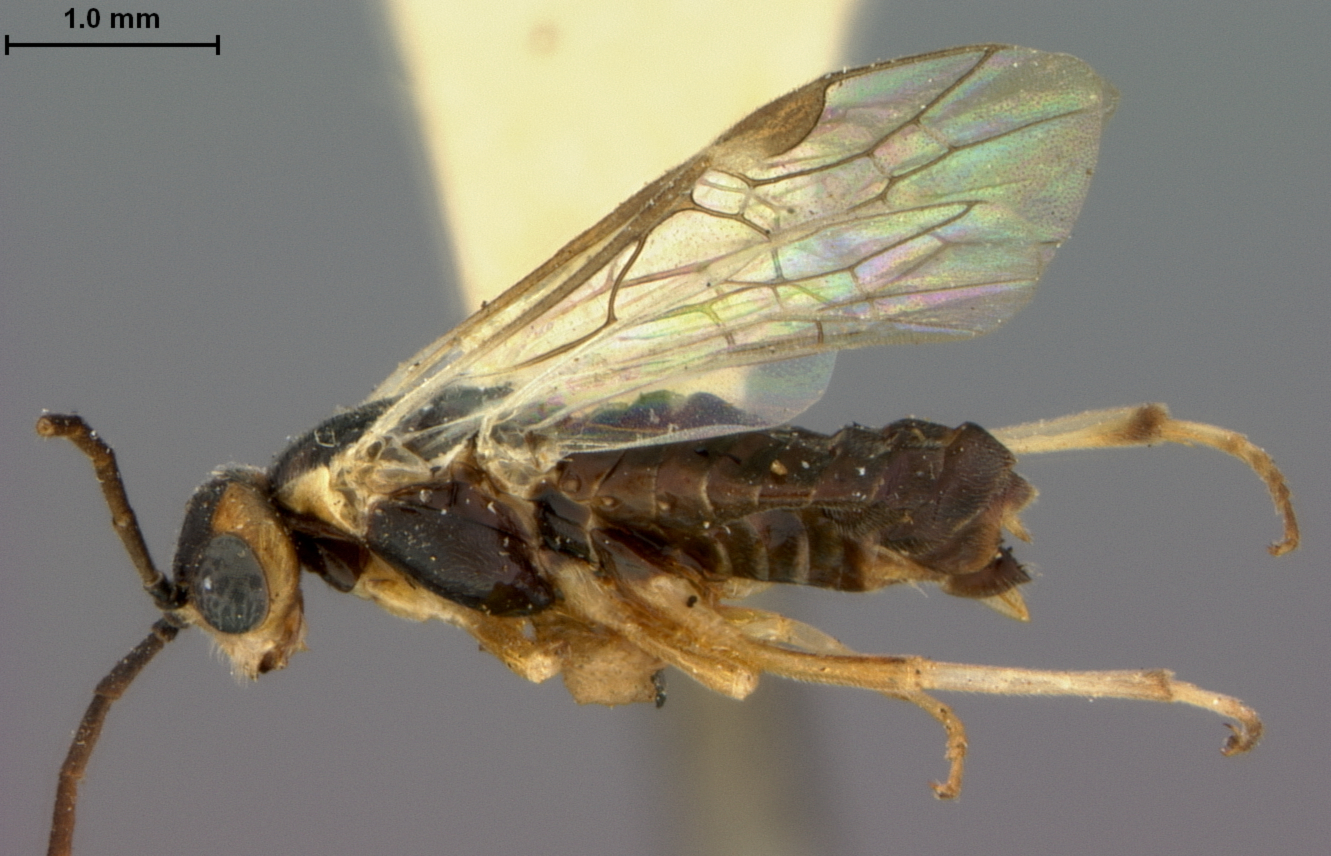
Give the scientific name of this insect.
Pontania nigrita
